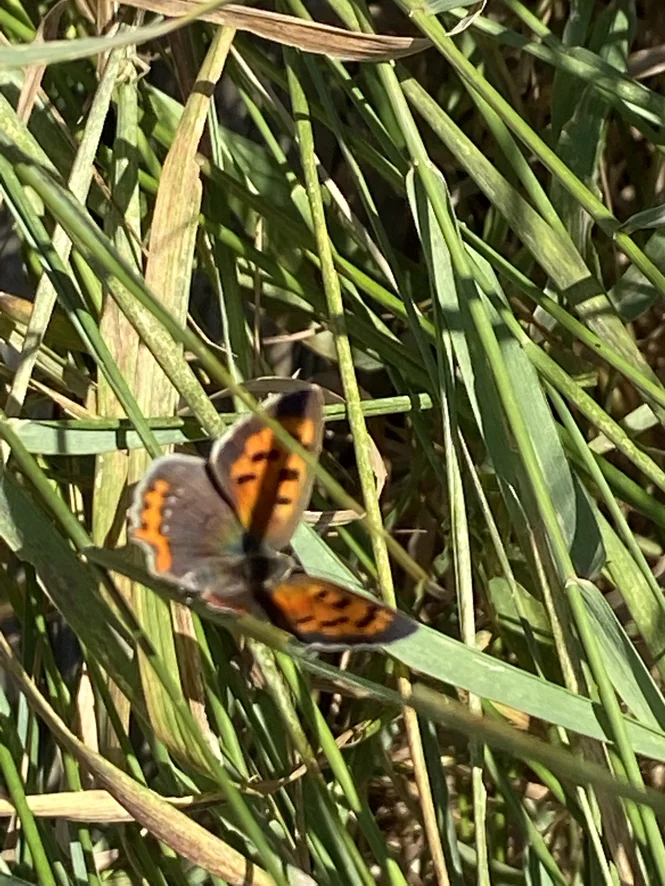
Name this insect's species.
Lycaena phlaeas
